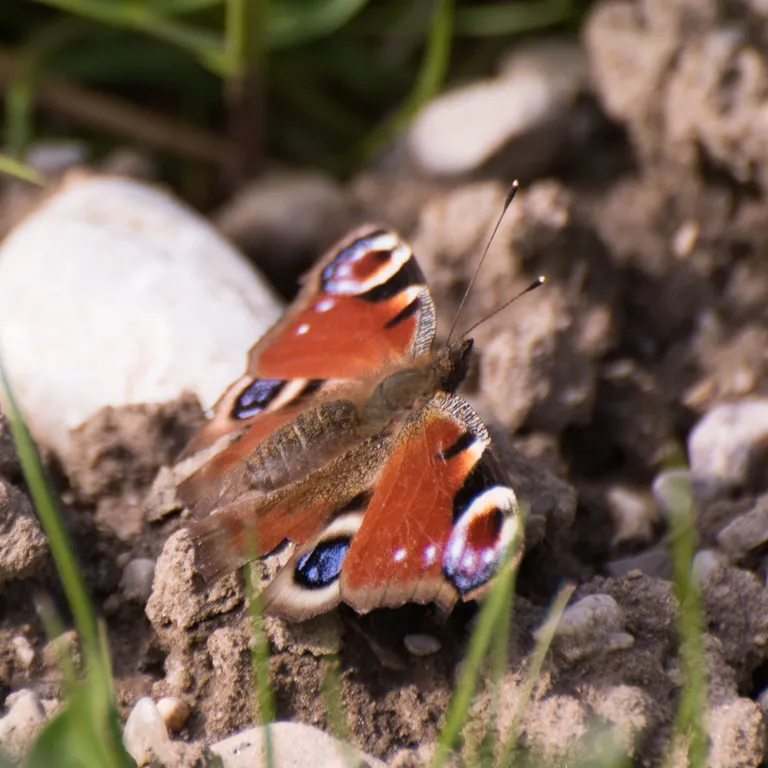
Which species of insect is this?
Aglais io
